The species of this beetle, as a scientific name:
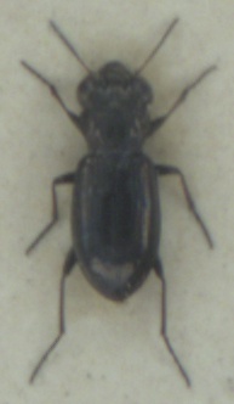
Notiophilus palustris
